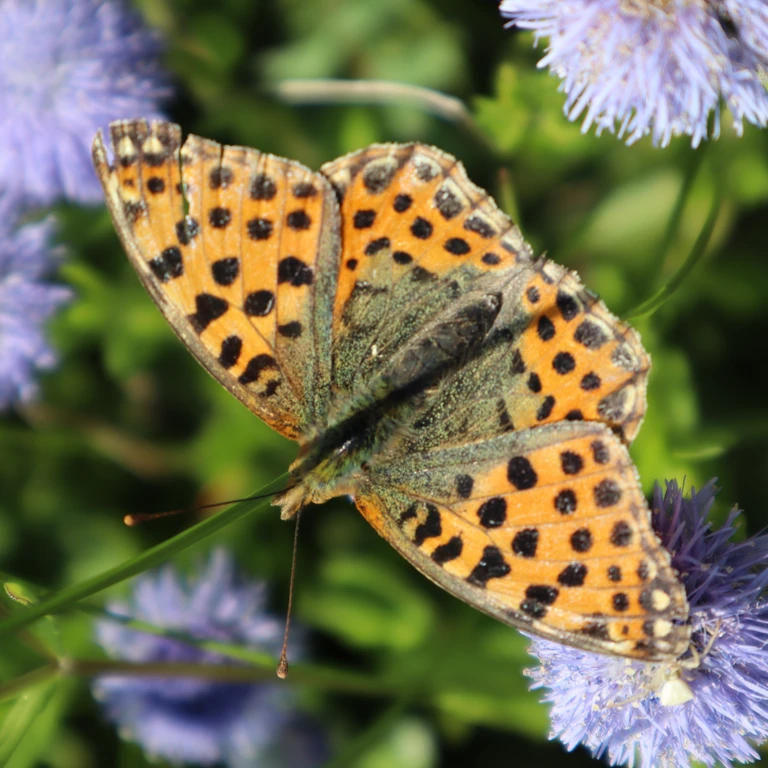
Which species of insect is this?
Issoria lathonia
